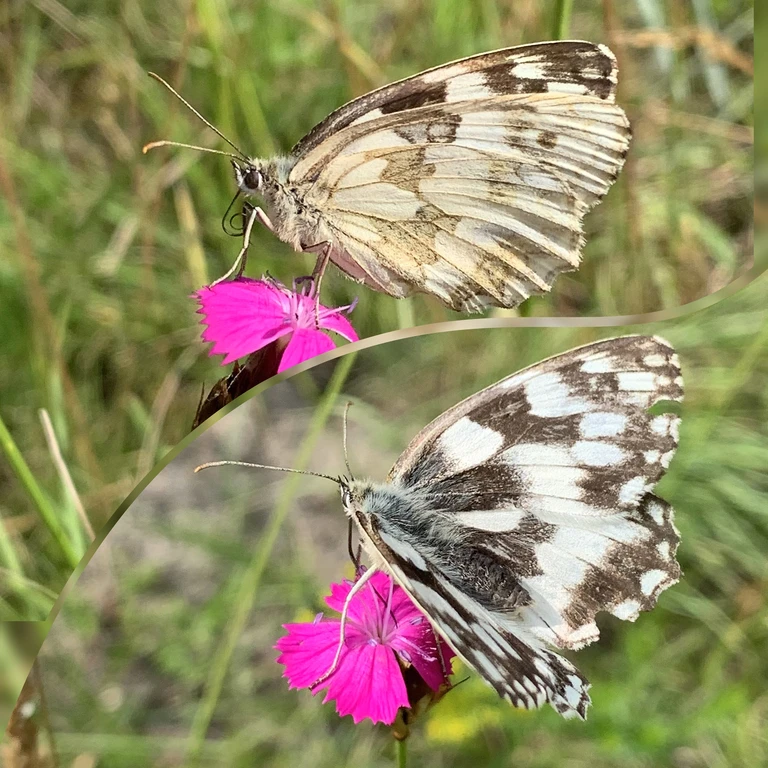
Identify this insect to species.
Melanargia galathea
